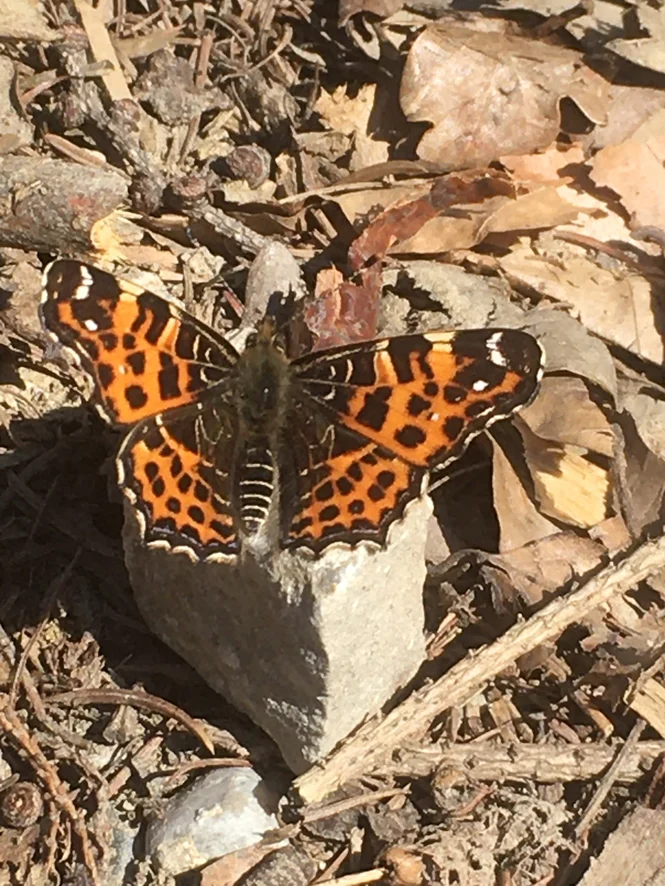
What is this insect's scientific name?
Araschnia levana
